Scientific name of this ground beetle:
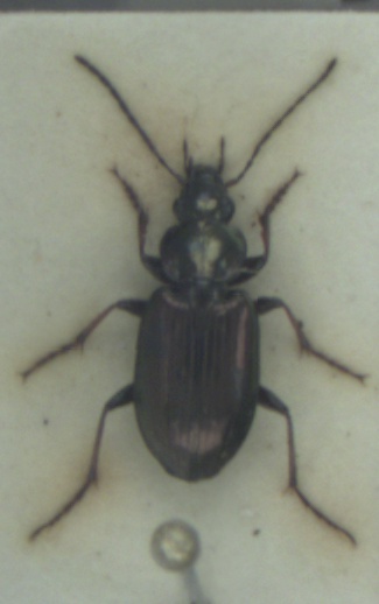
Agonum muelleri
